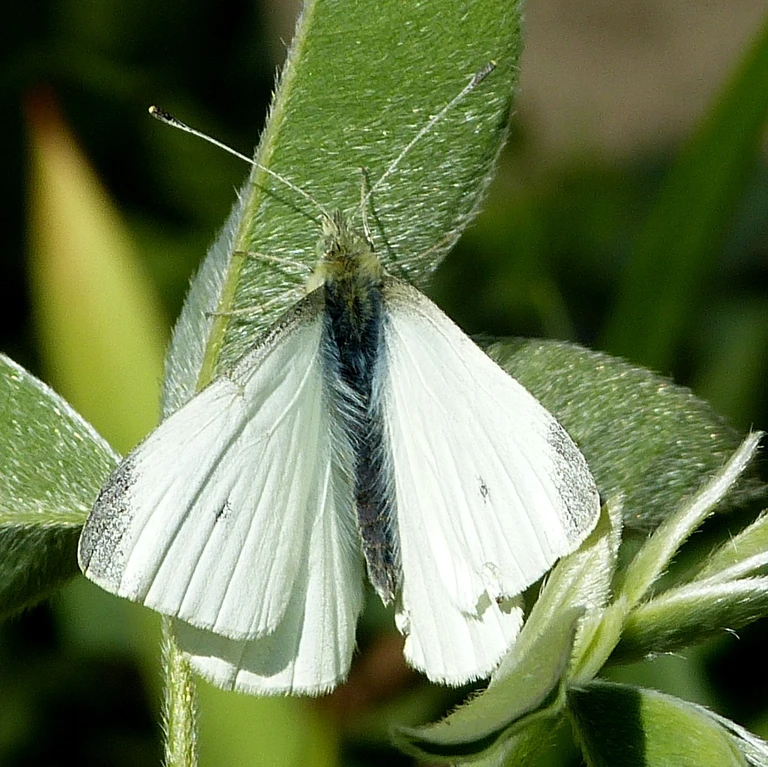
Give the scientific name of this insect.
Pieris rapae
